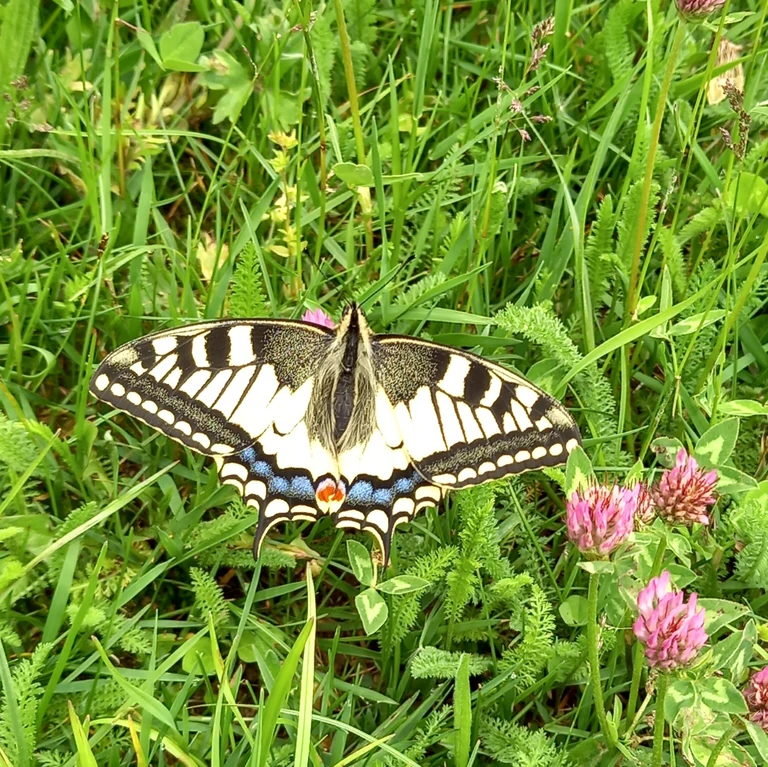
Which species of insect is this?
Papilio machaon
